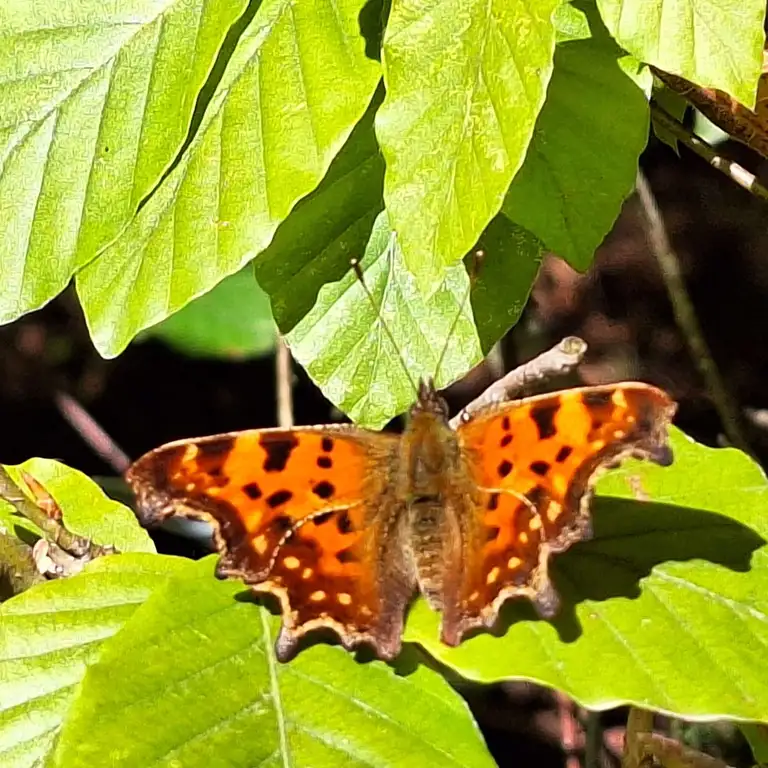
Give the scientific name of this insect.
Polygonia c-album
